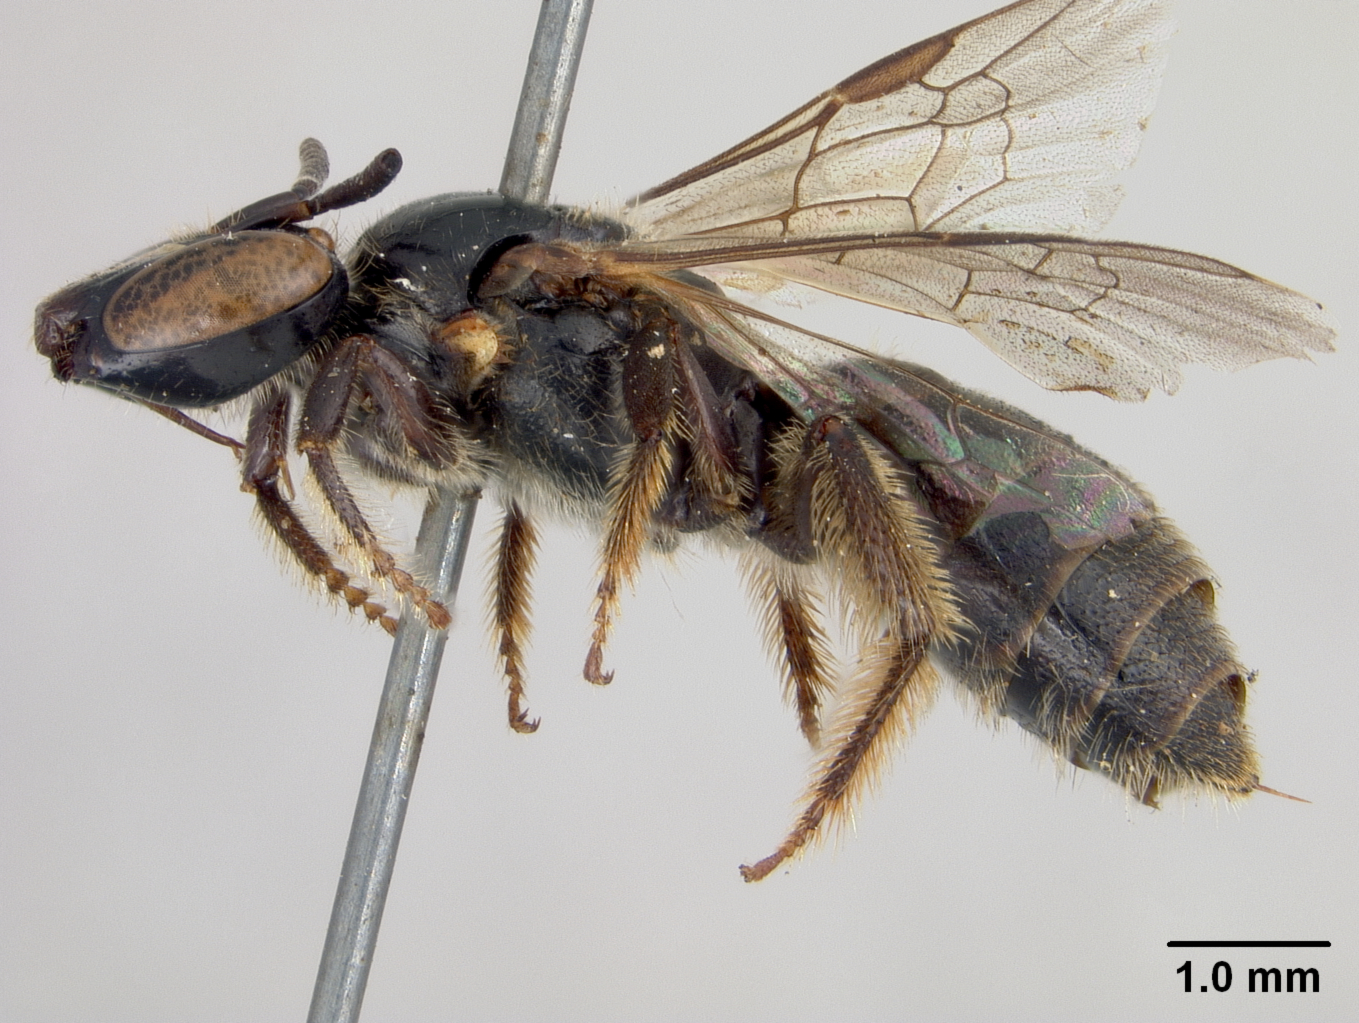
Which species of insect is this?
Allodape mindanaonis
